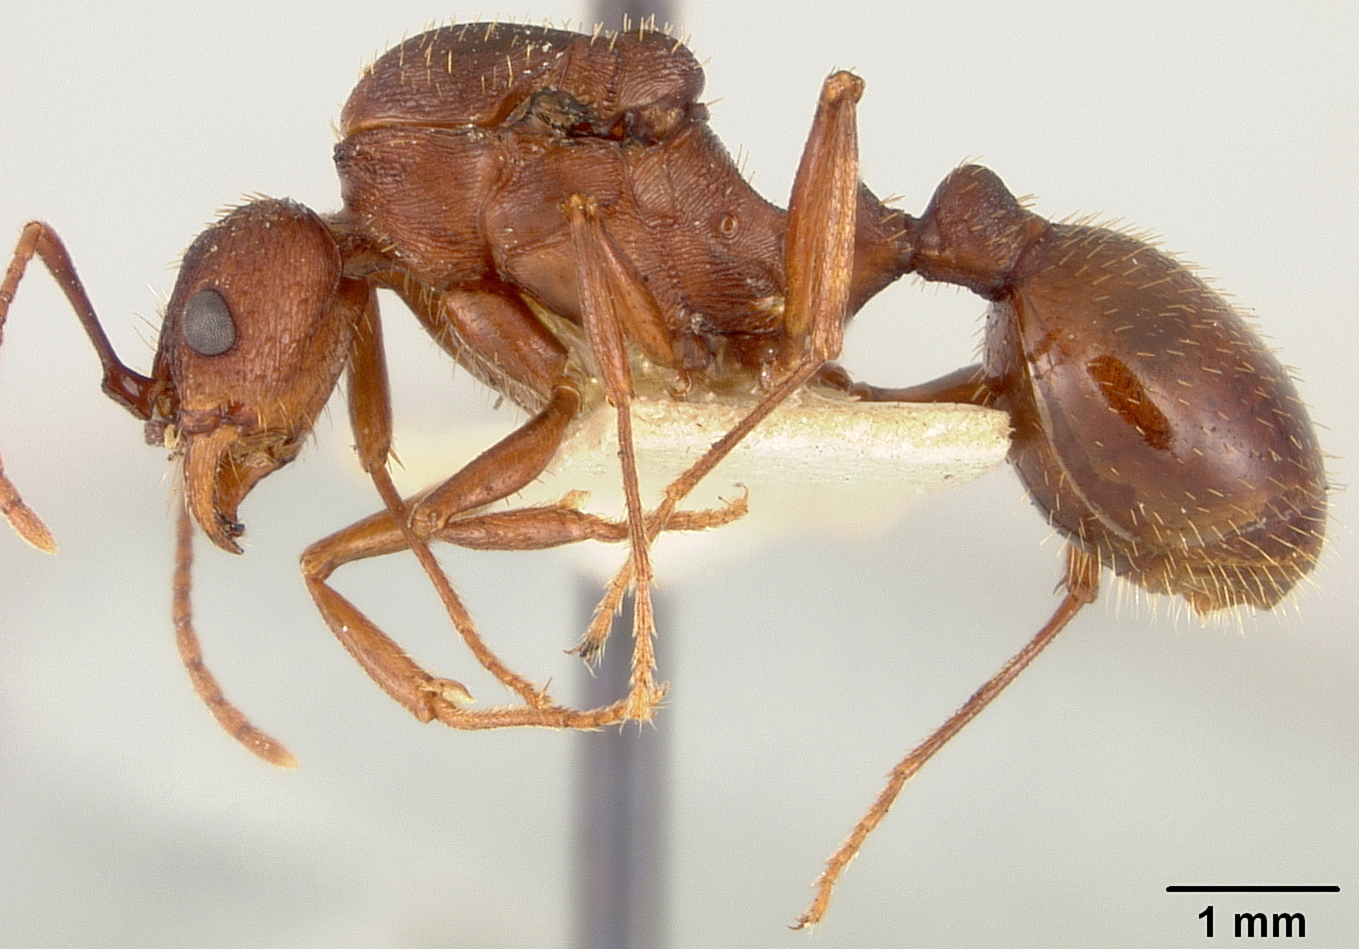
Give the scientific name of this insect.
Aphaenogaster treatae
